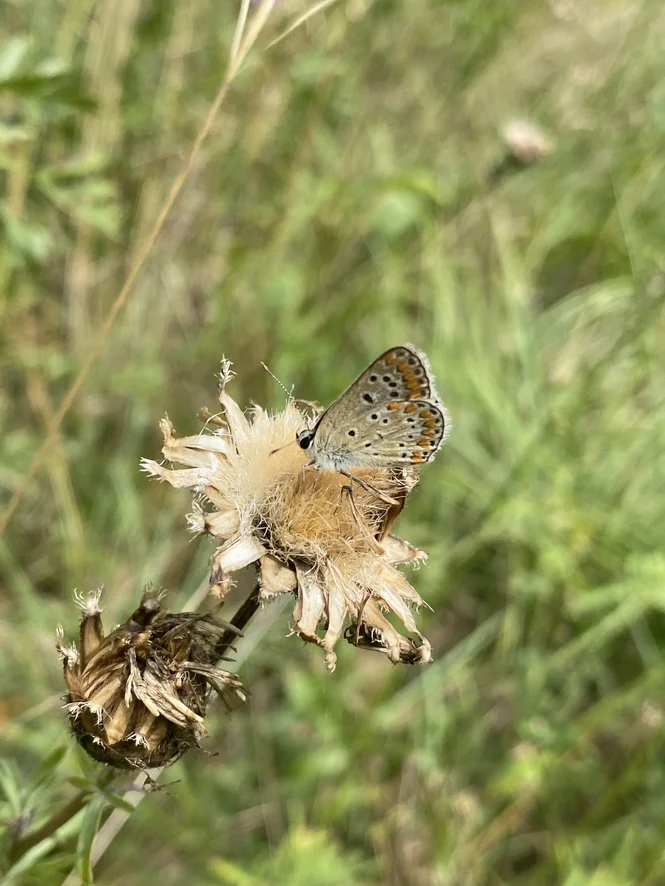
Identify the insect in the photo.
Aricia agestis/artaxerxes
